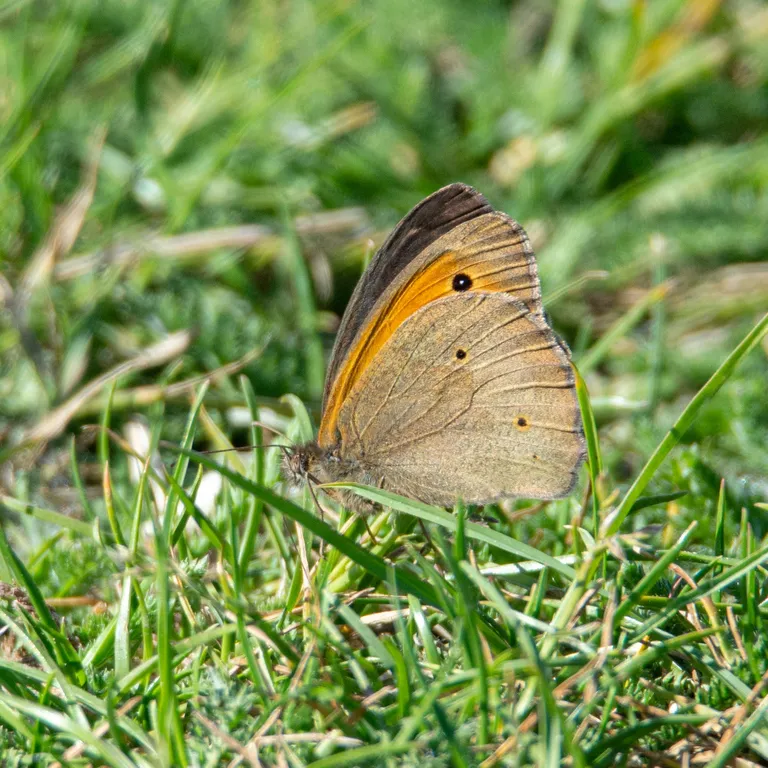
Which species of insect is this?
Maniola jurtina
